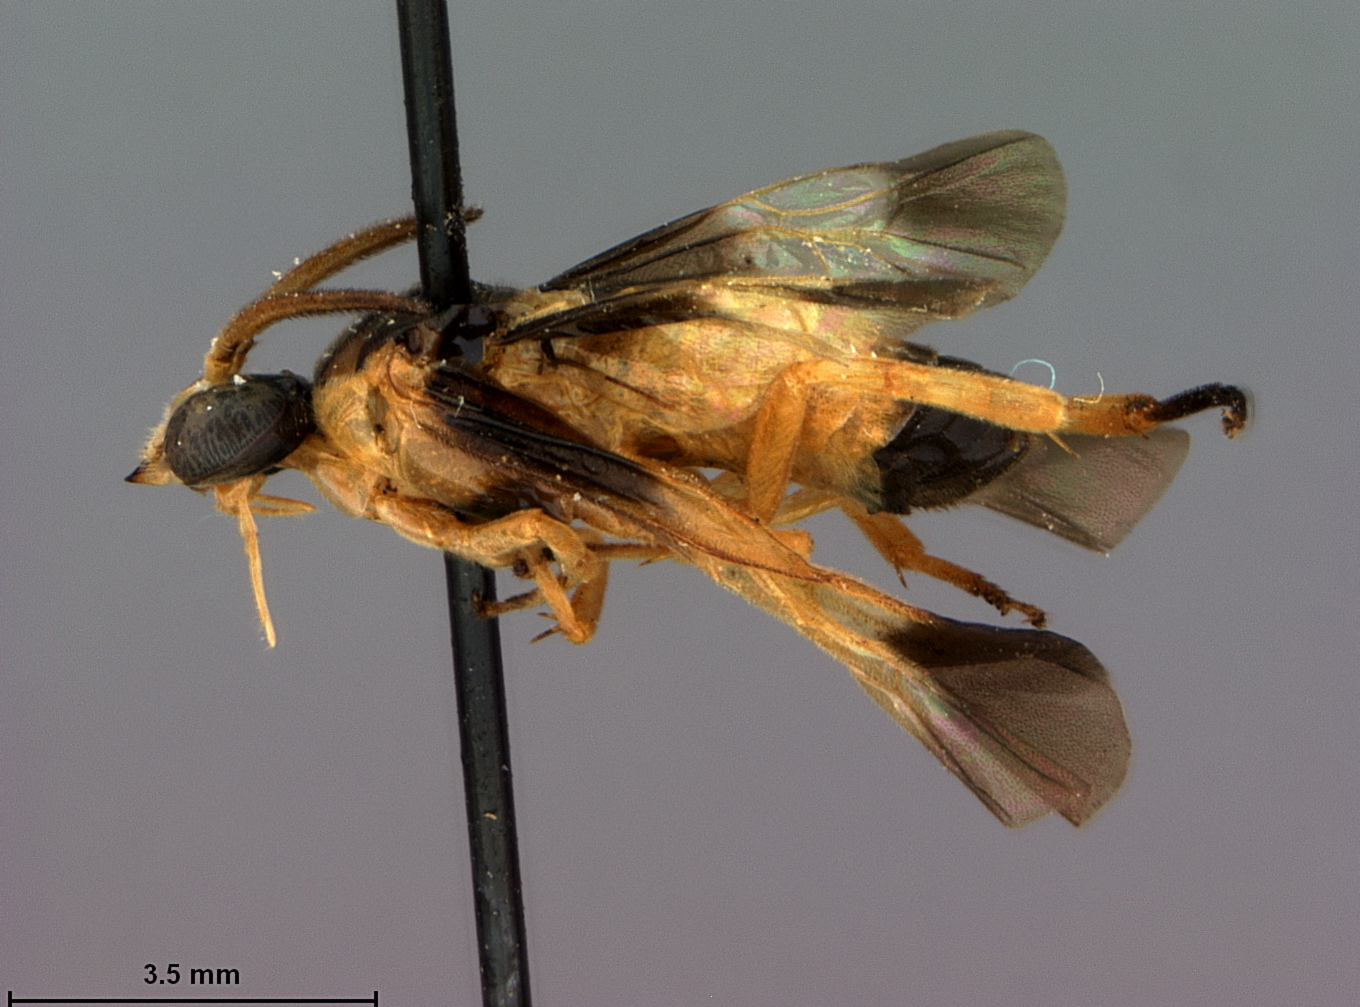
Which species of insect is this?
Didymia unifasciata
